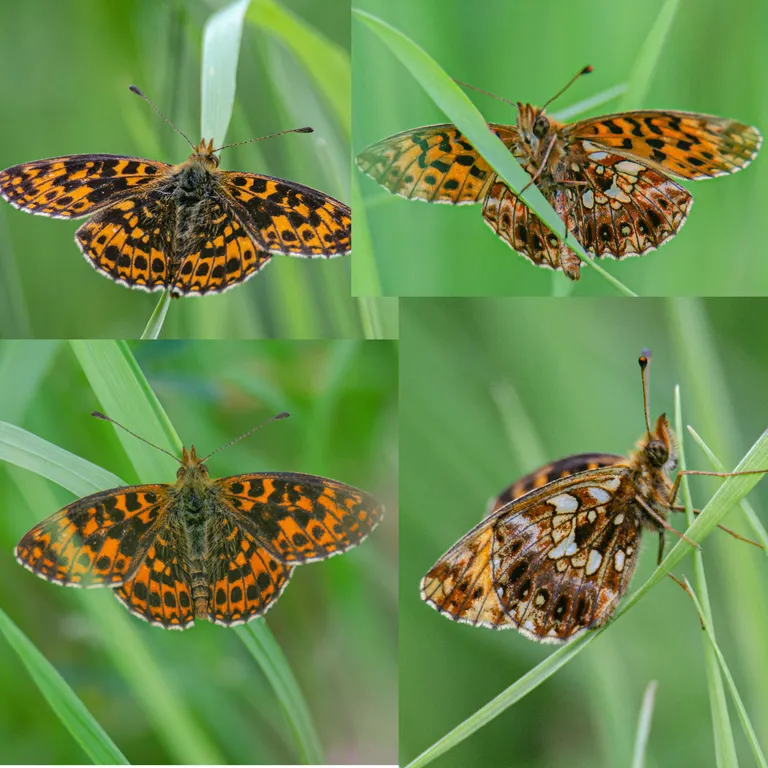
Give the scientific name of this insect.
Boloria dia
